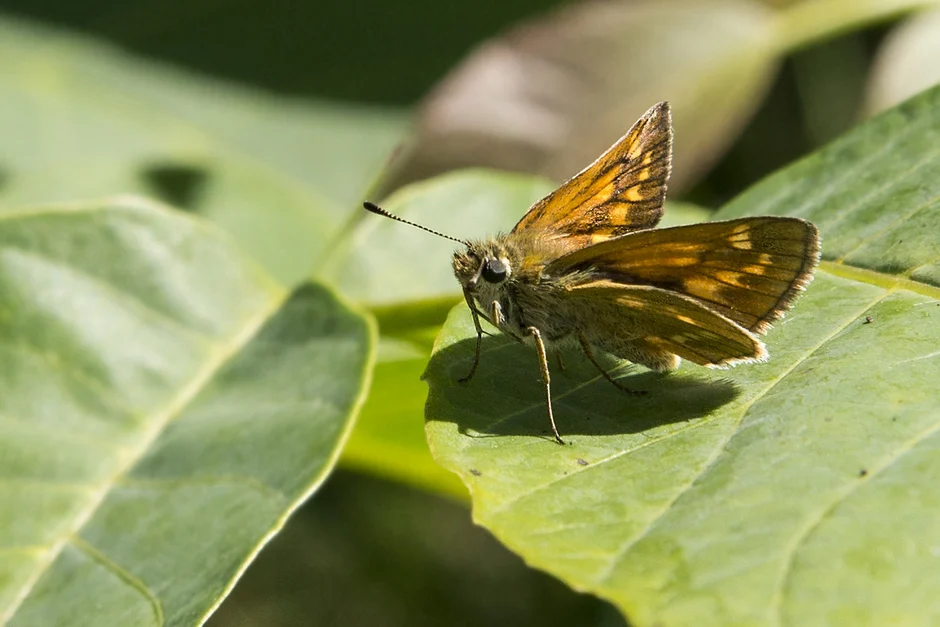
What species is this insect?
Ochlodes sylvanus (also Ochlodes venata)
